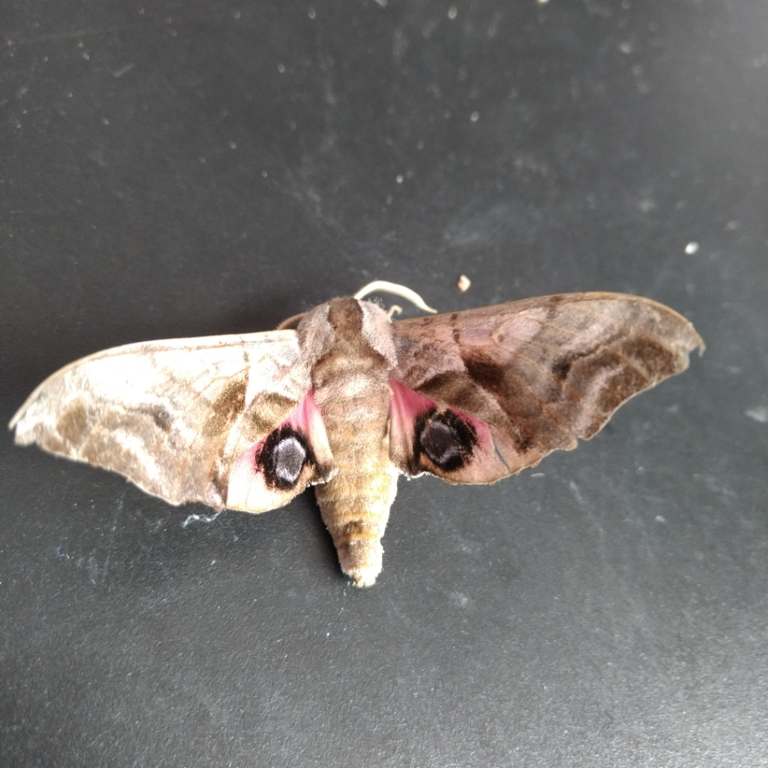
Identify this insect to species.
Smerinthus ocellata
